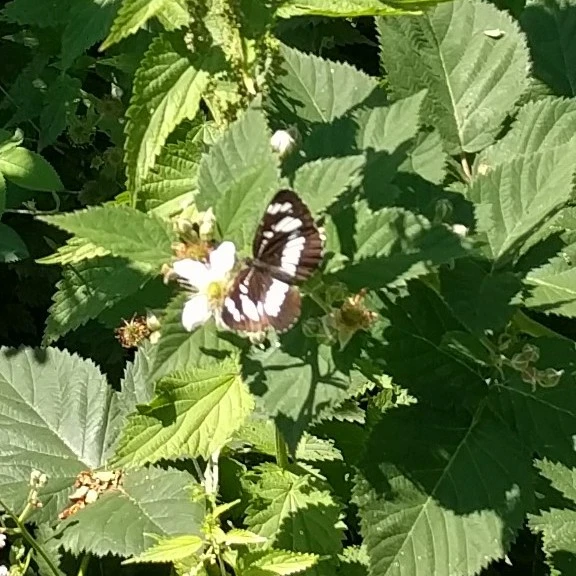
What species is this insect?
Neptis rivularis
